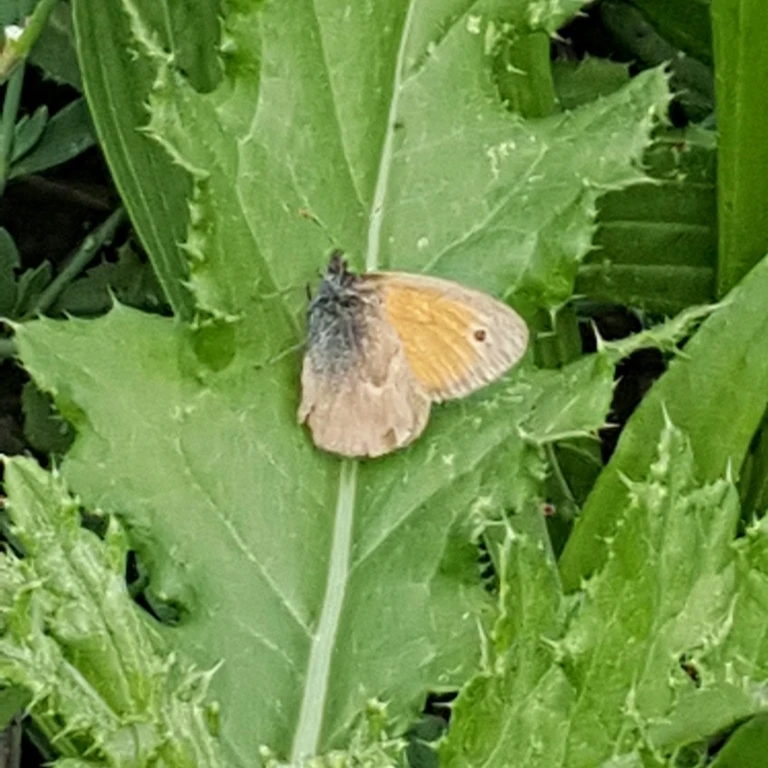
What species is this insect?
Coenonympha pamphilus
